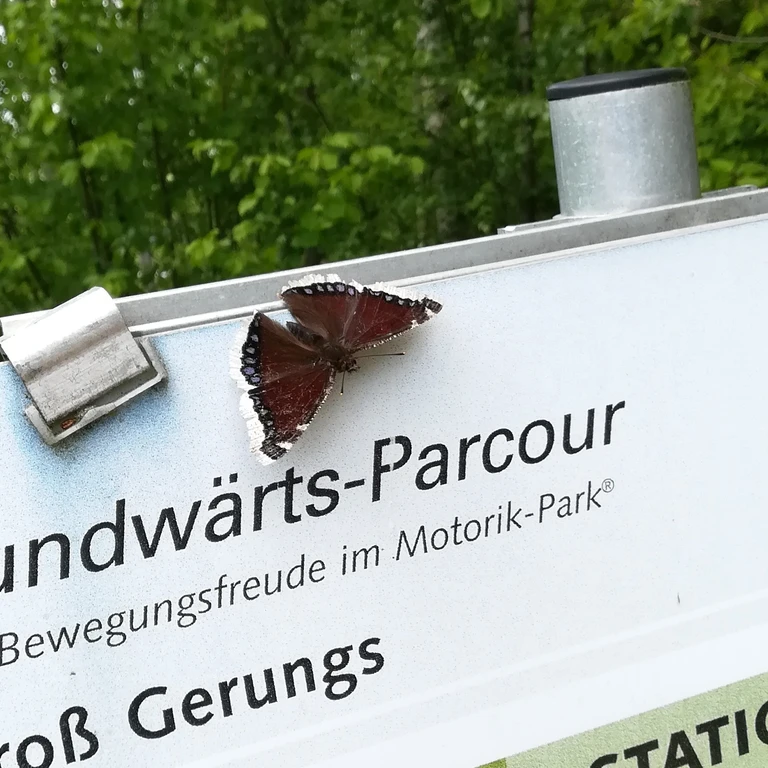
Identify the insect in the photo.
Nymphalis antiopa
